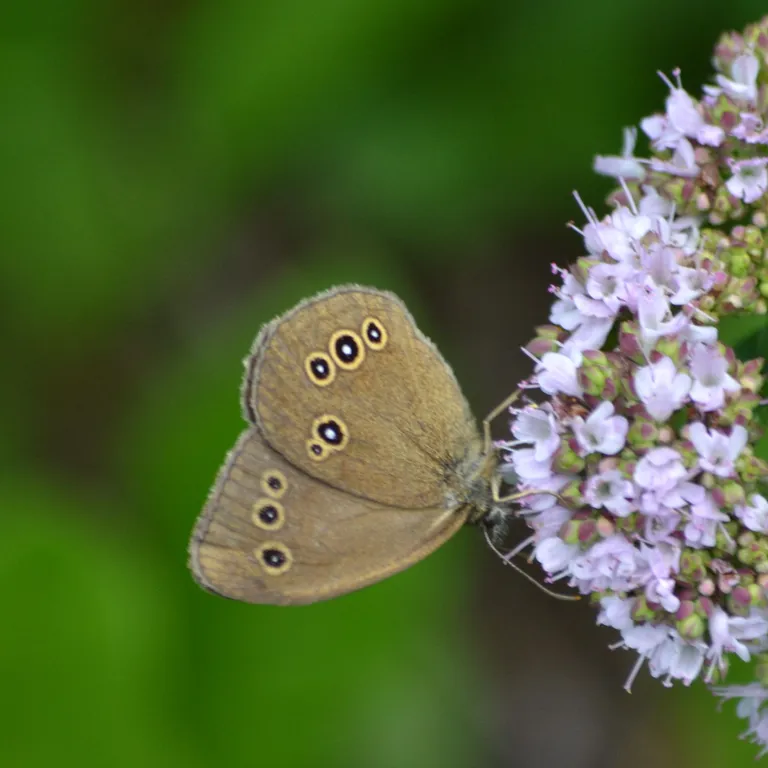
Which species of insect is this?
Aphantopus hyperantus
